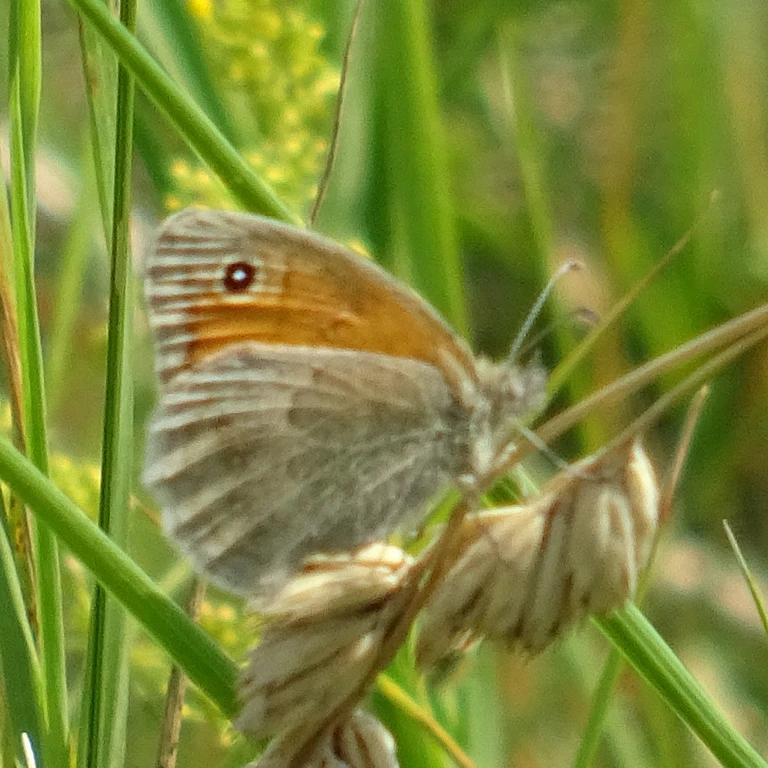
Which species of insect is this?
Coenonympha pamphilus
